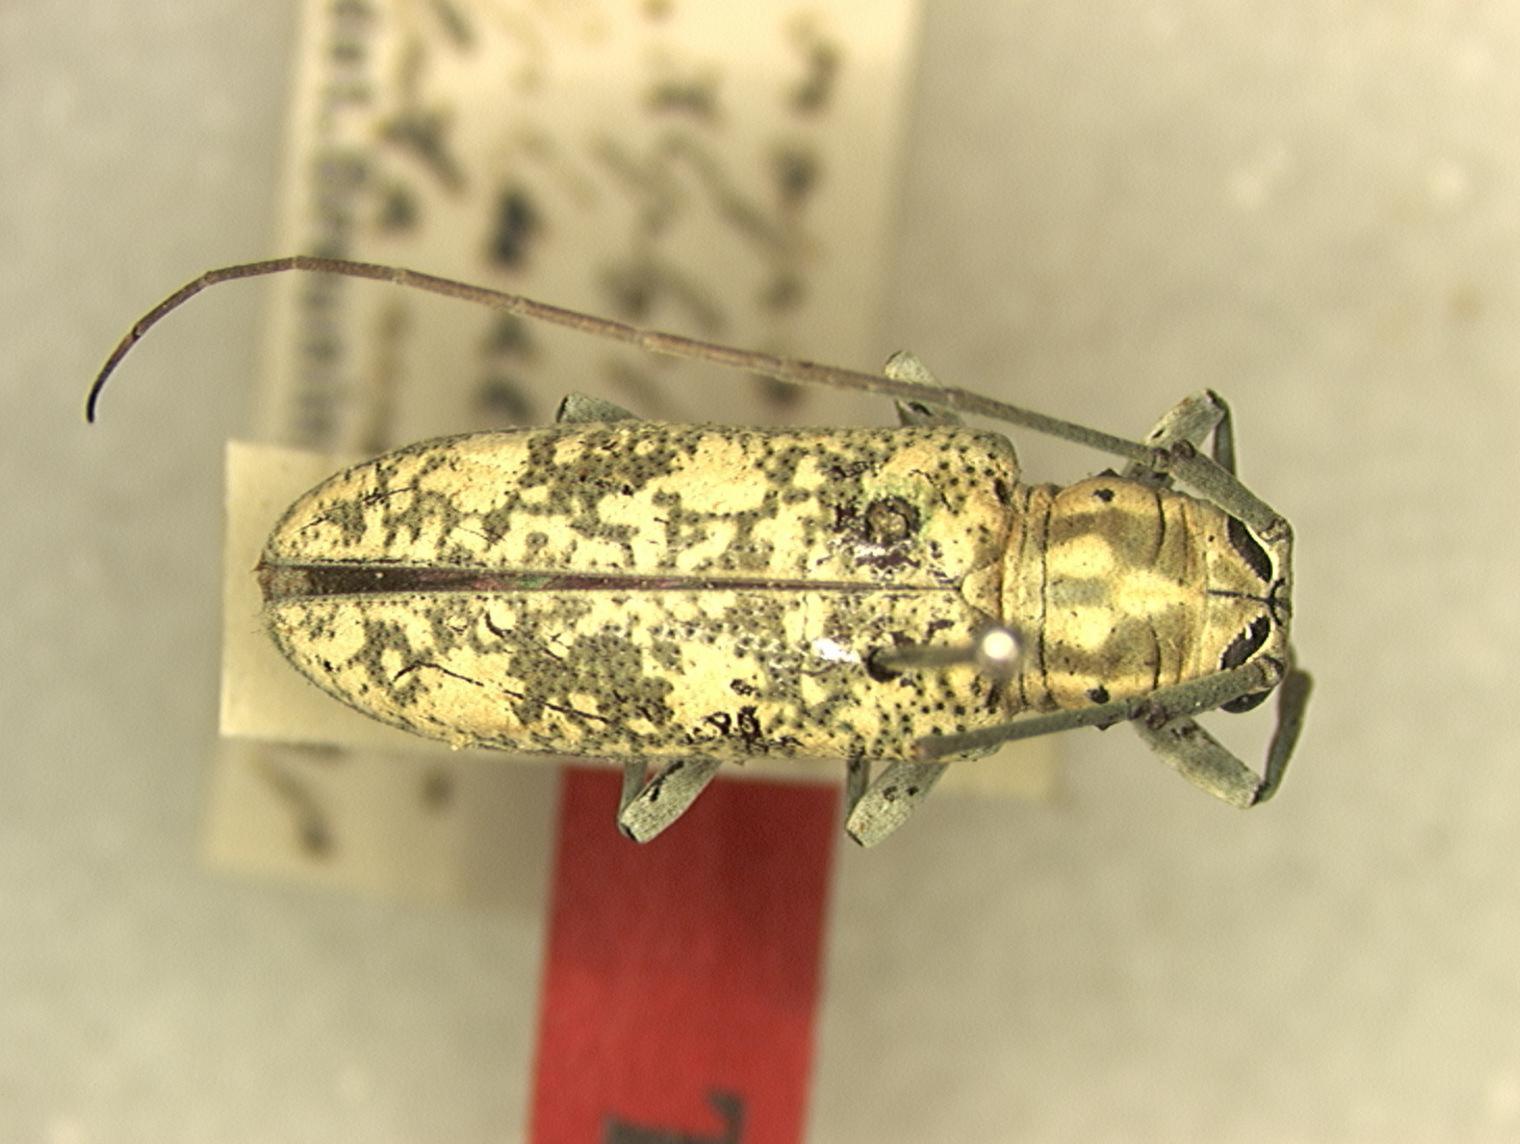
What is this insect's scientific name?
Prosopocera sulphureomaculata
